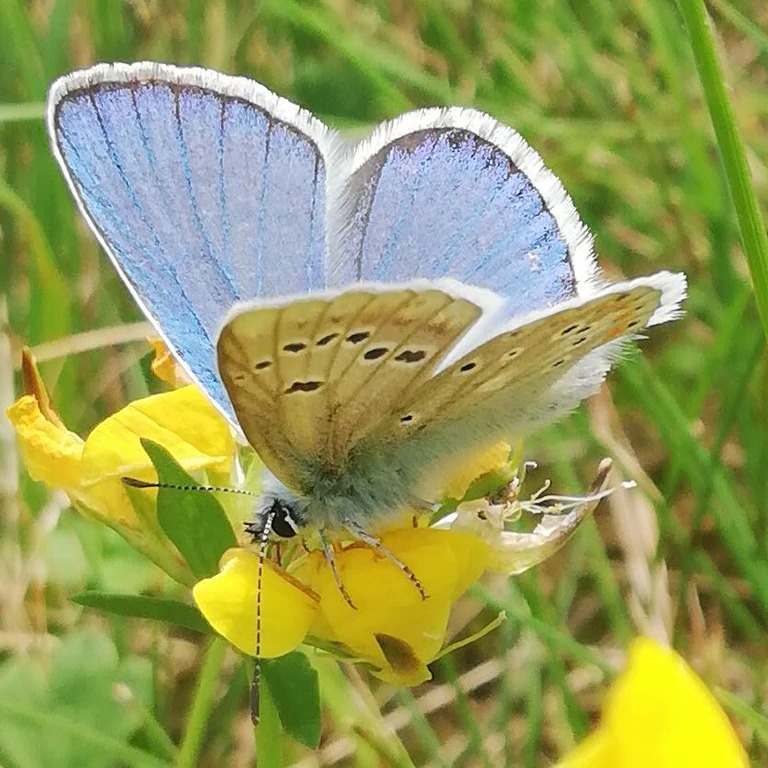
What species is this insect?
Polyommatus dorylas
